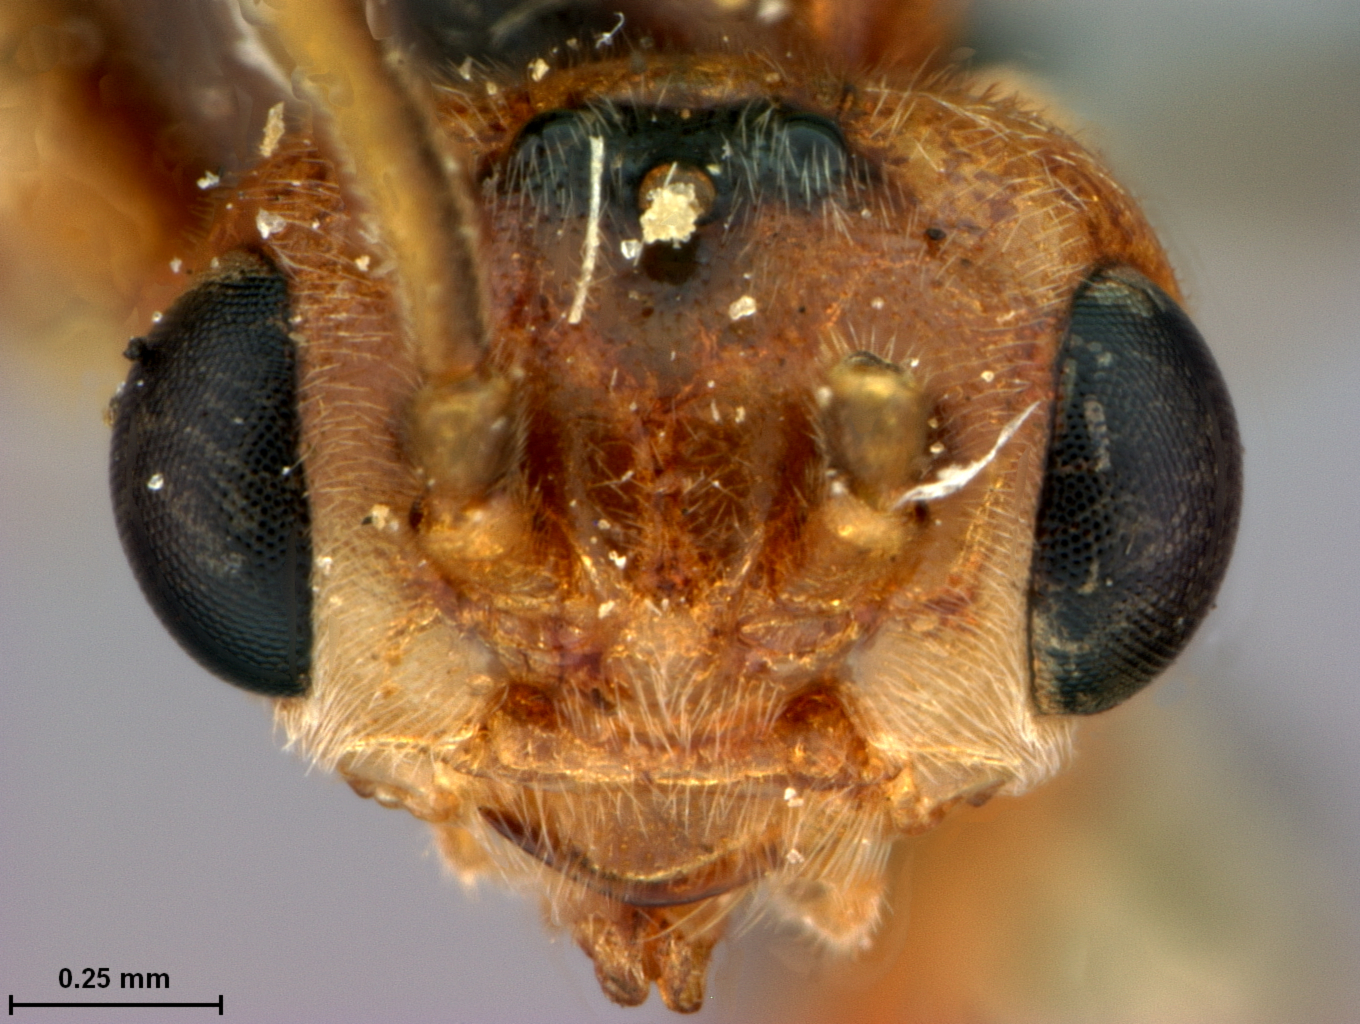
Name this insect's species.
Gymnonychus resinicolor
